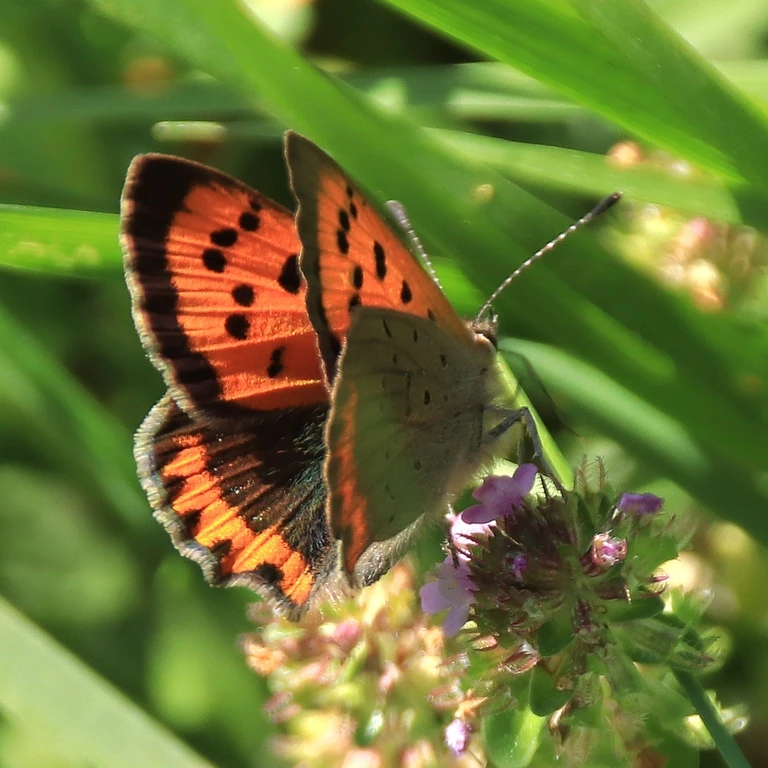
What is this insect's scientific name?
Lycaena phlaeas
